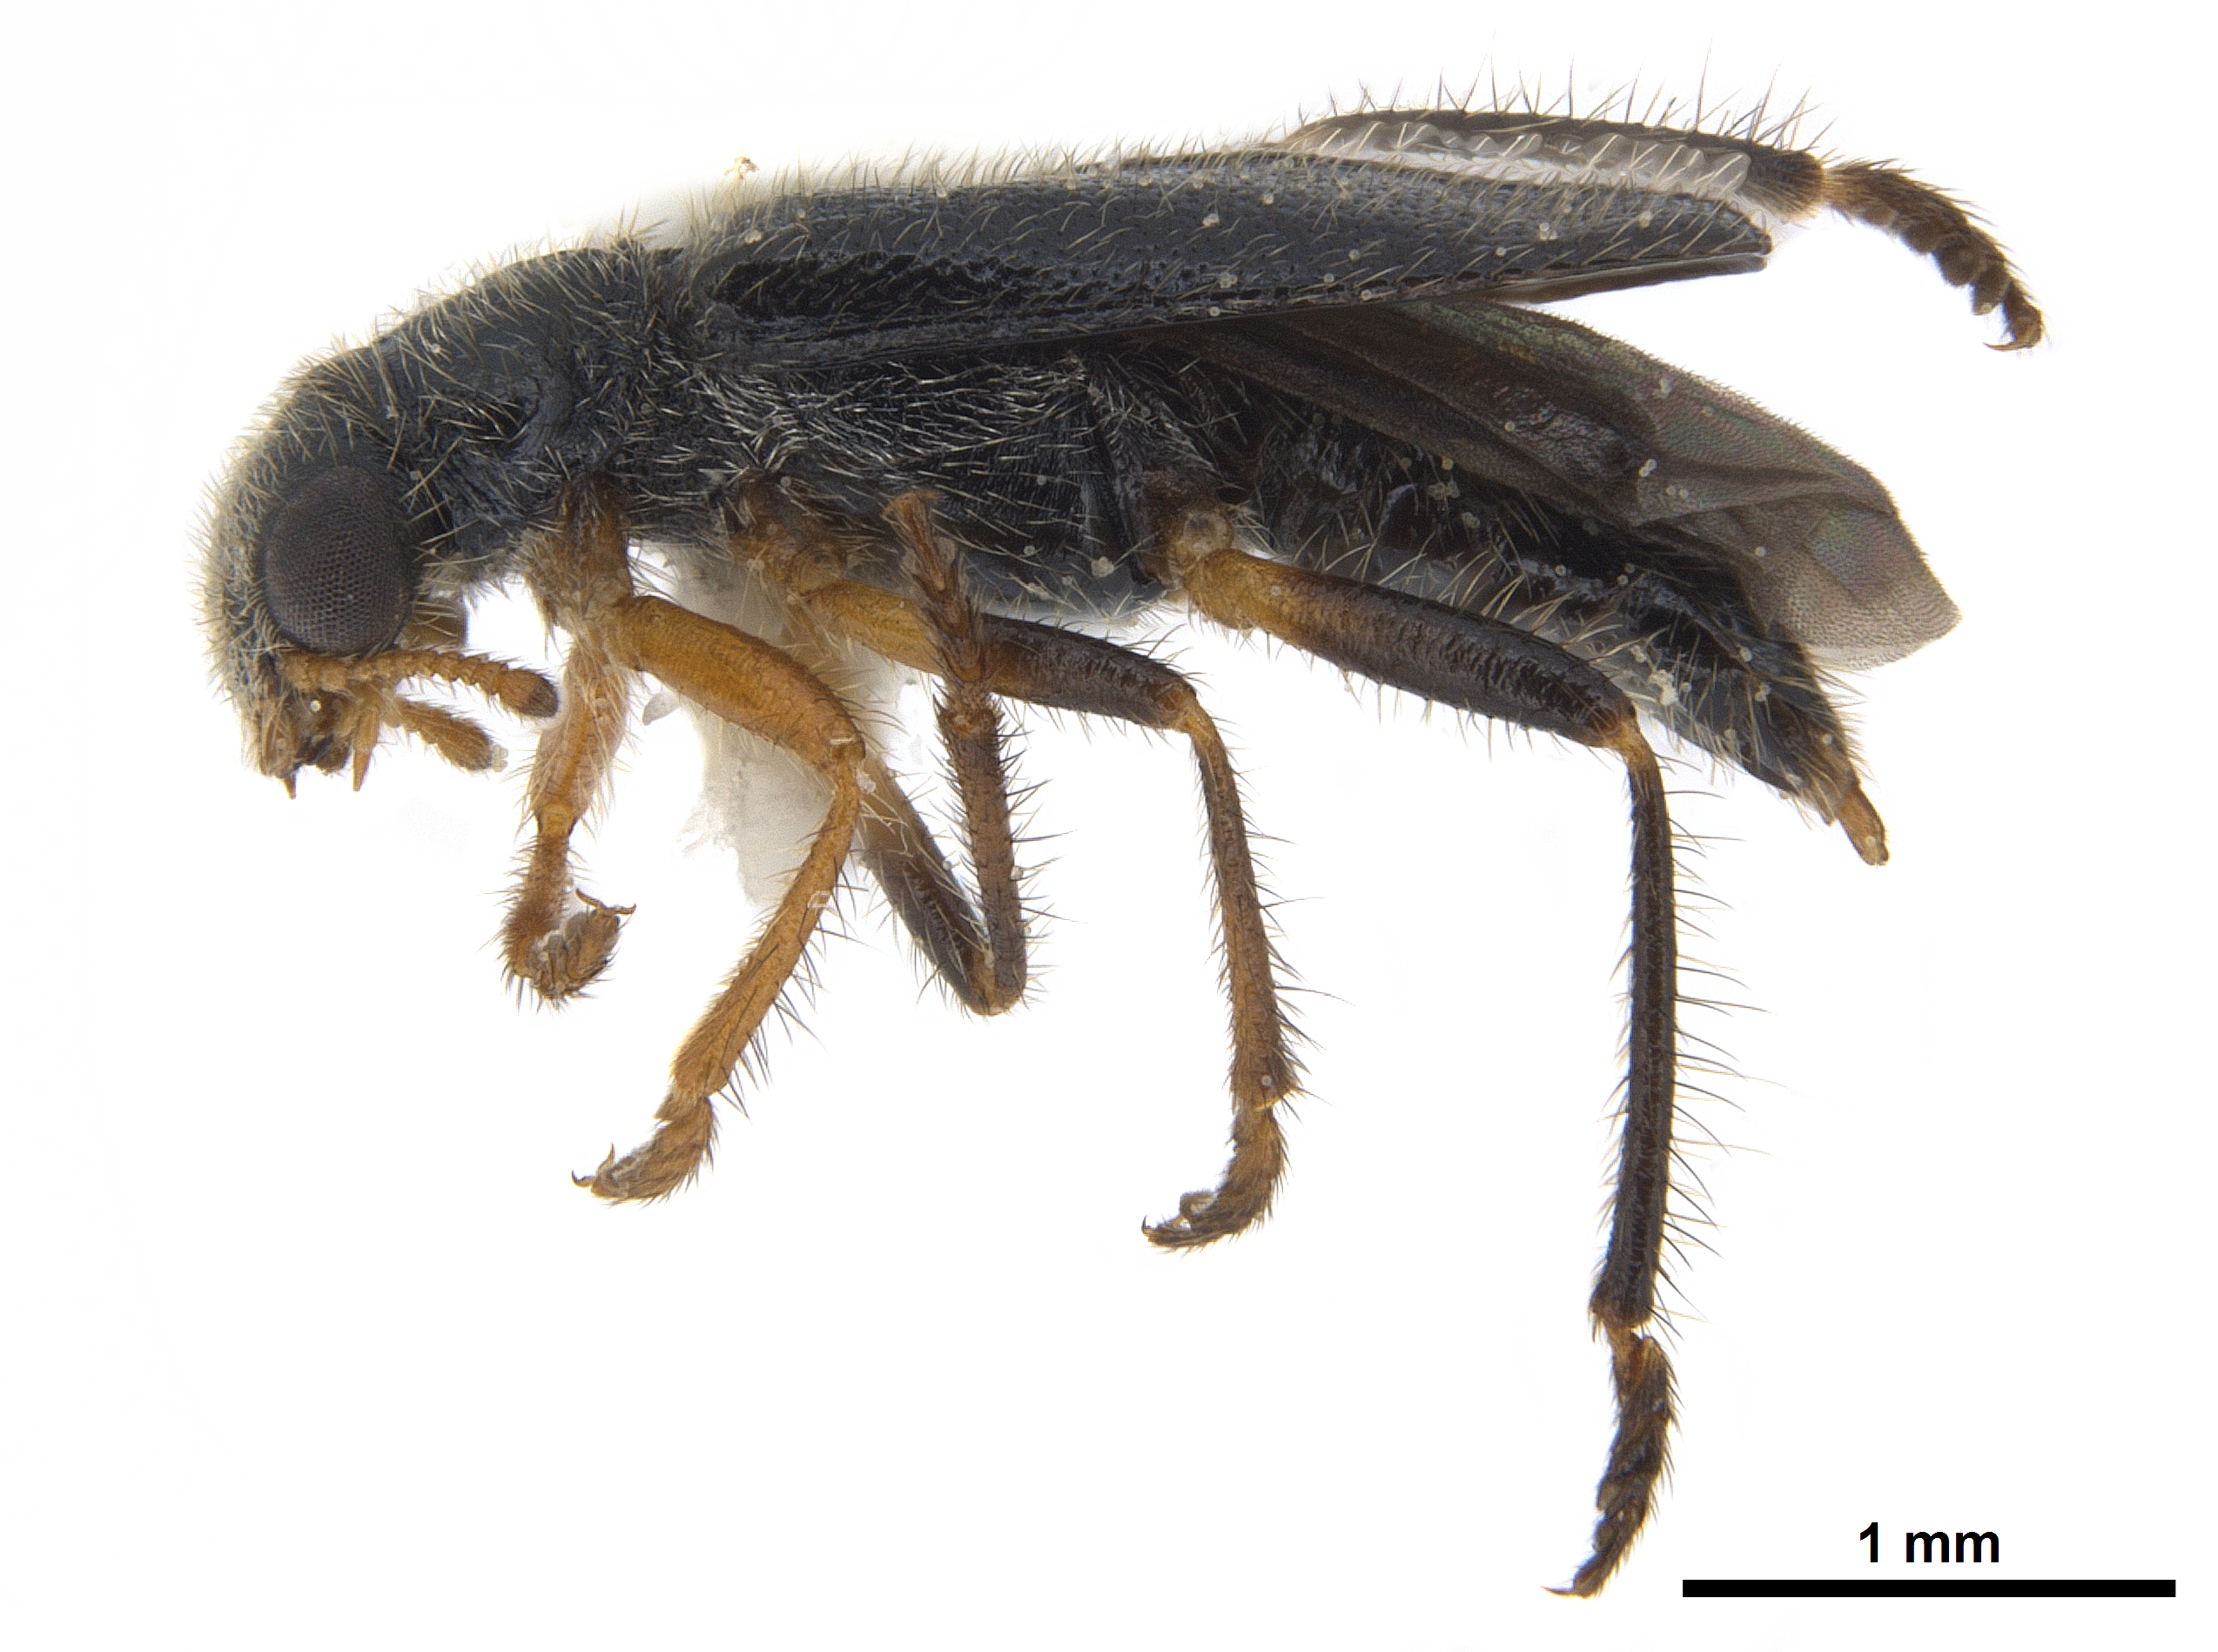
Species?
Phyllobaenus humeralis
